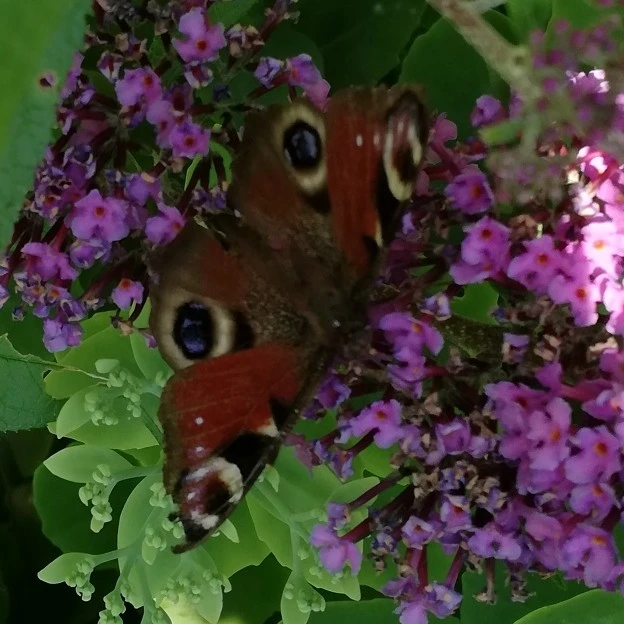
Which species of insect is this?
Aglais io
